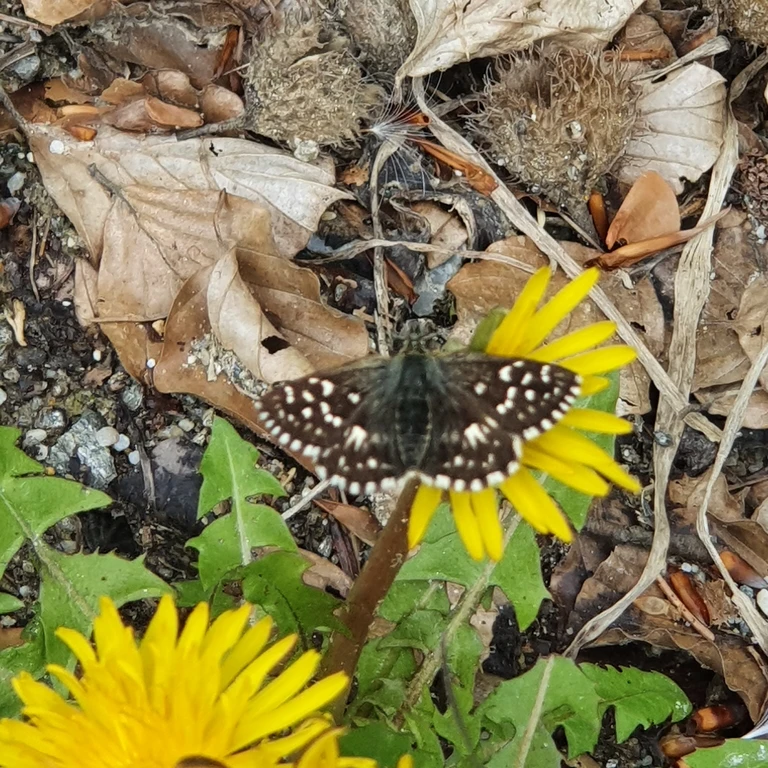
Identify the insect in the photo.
Pyrgus malvae
